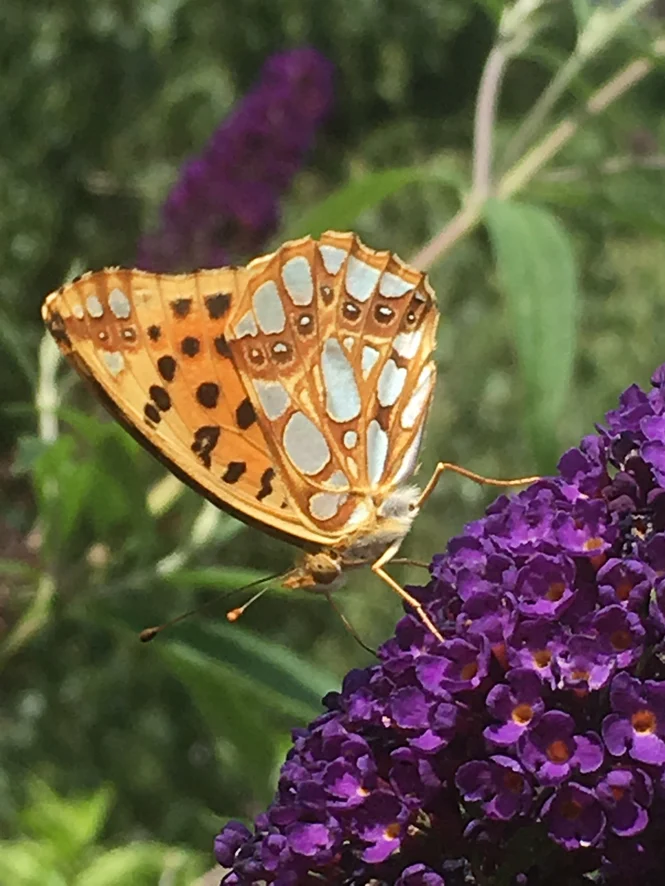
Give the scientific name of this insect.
Issoria lathonia
